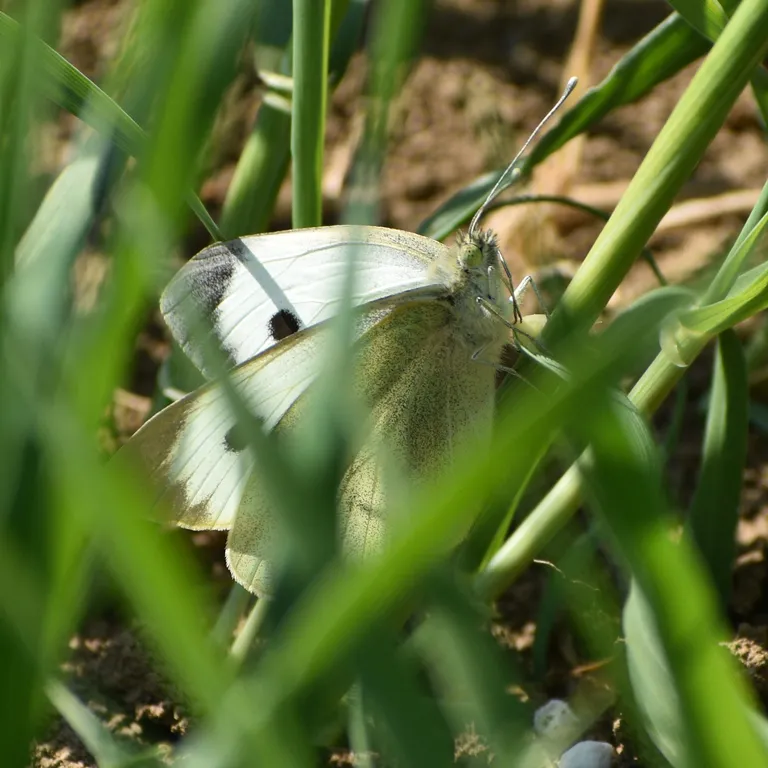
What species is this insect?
Pieris brassicae
